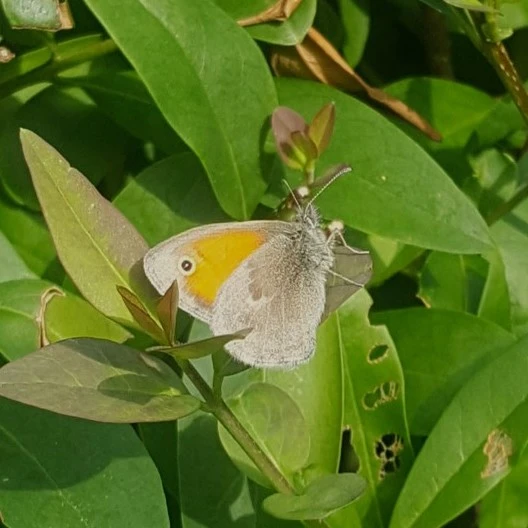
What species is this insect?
Coenonympha pamphilus
